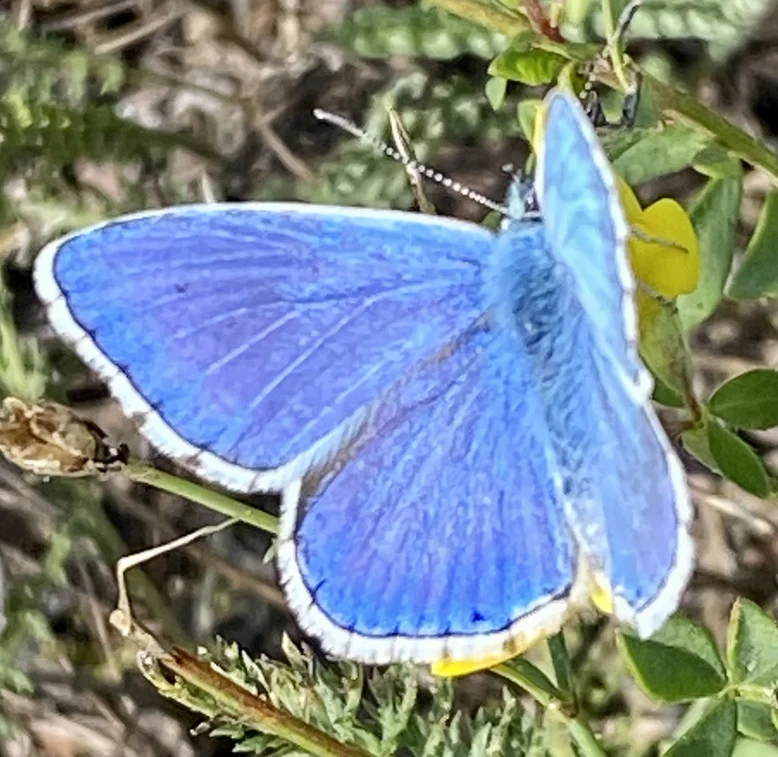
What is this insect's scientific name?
Lysandra bellargus
